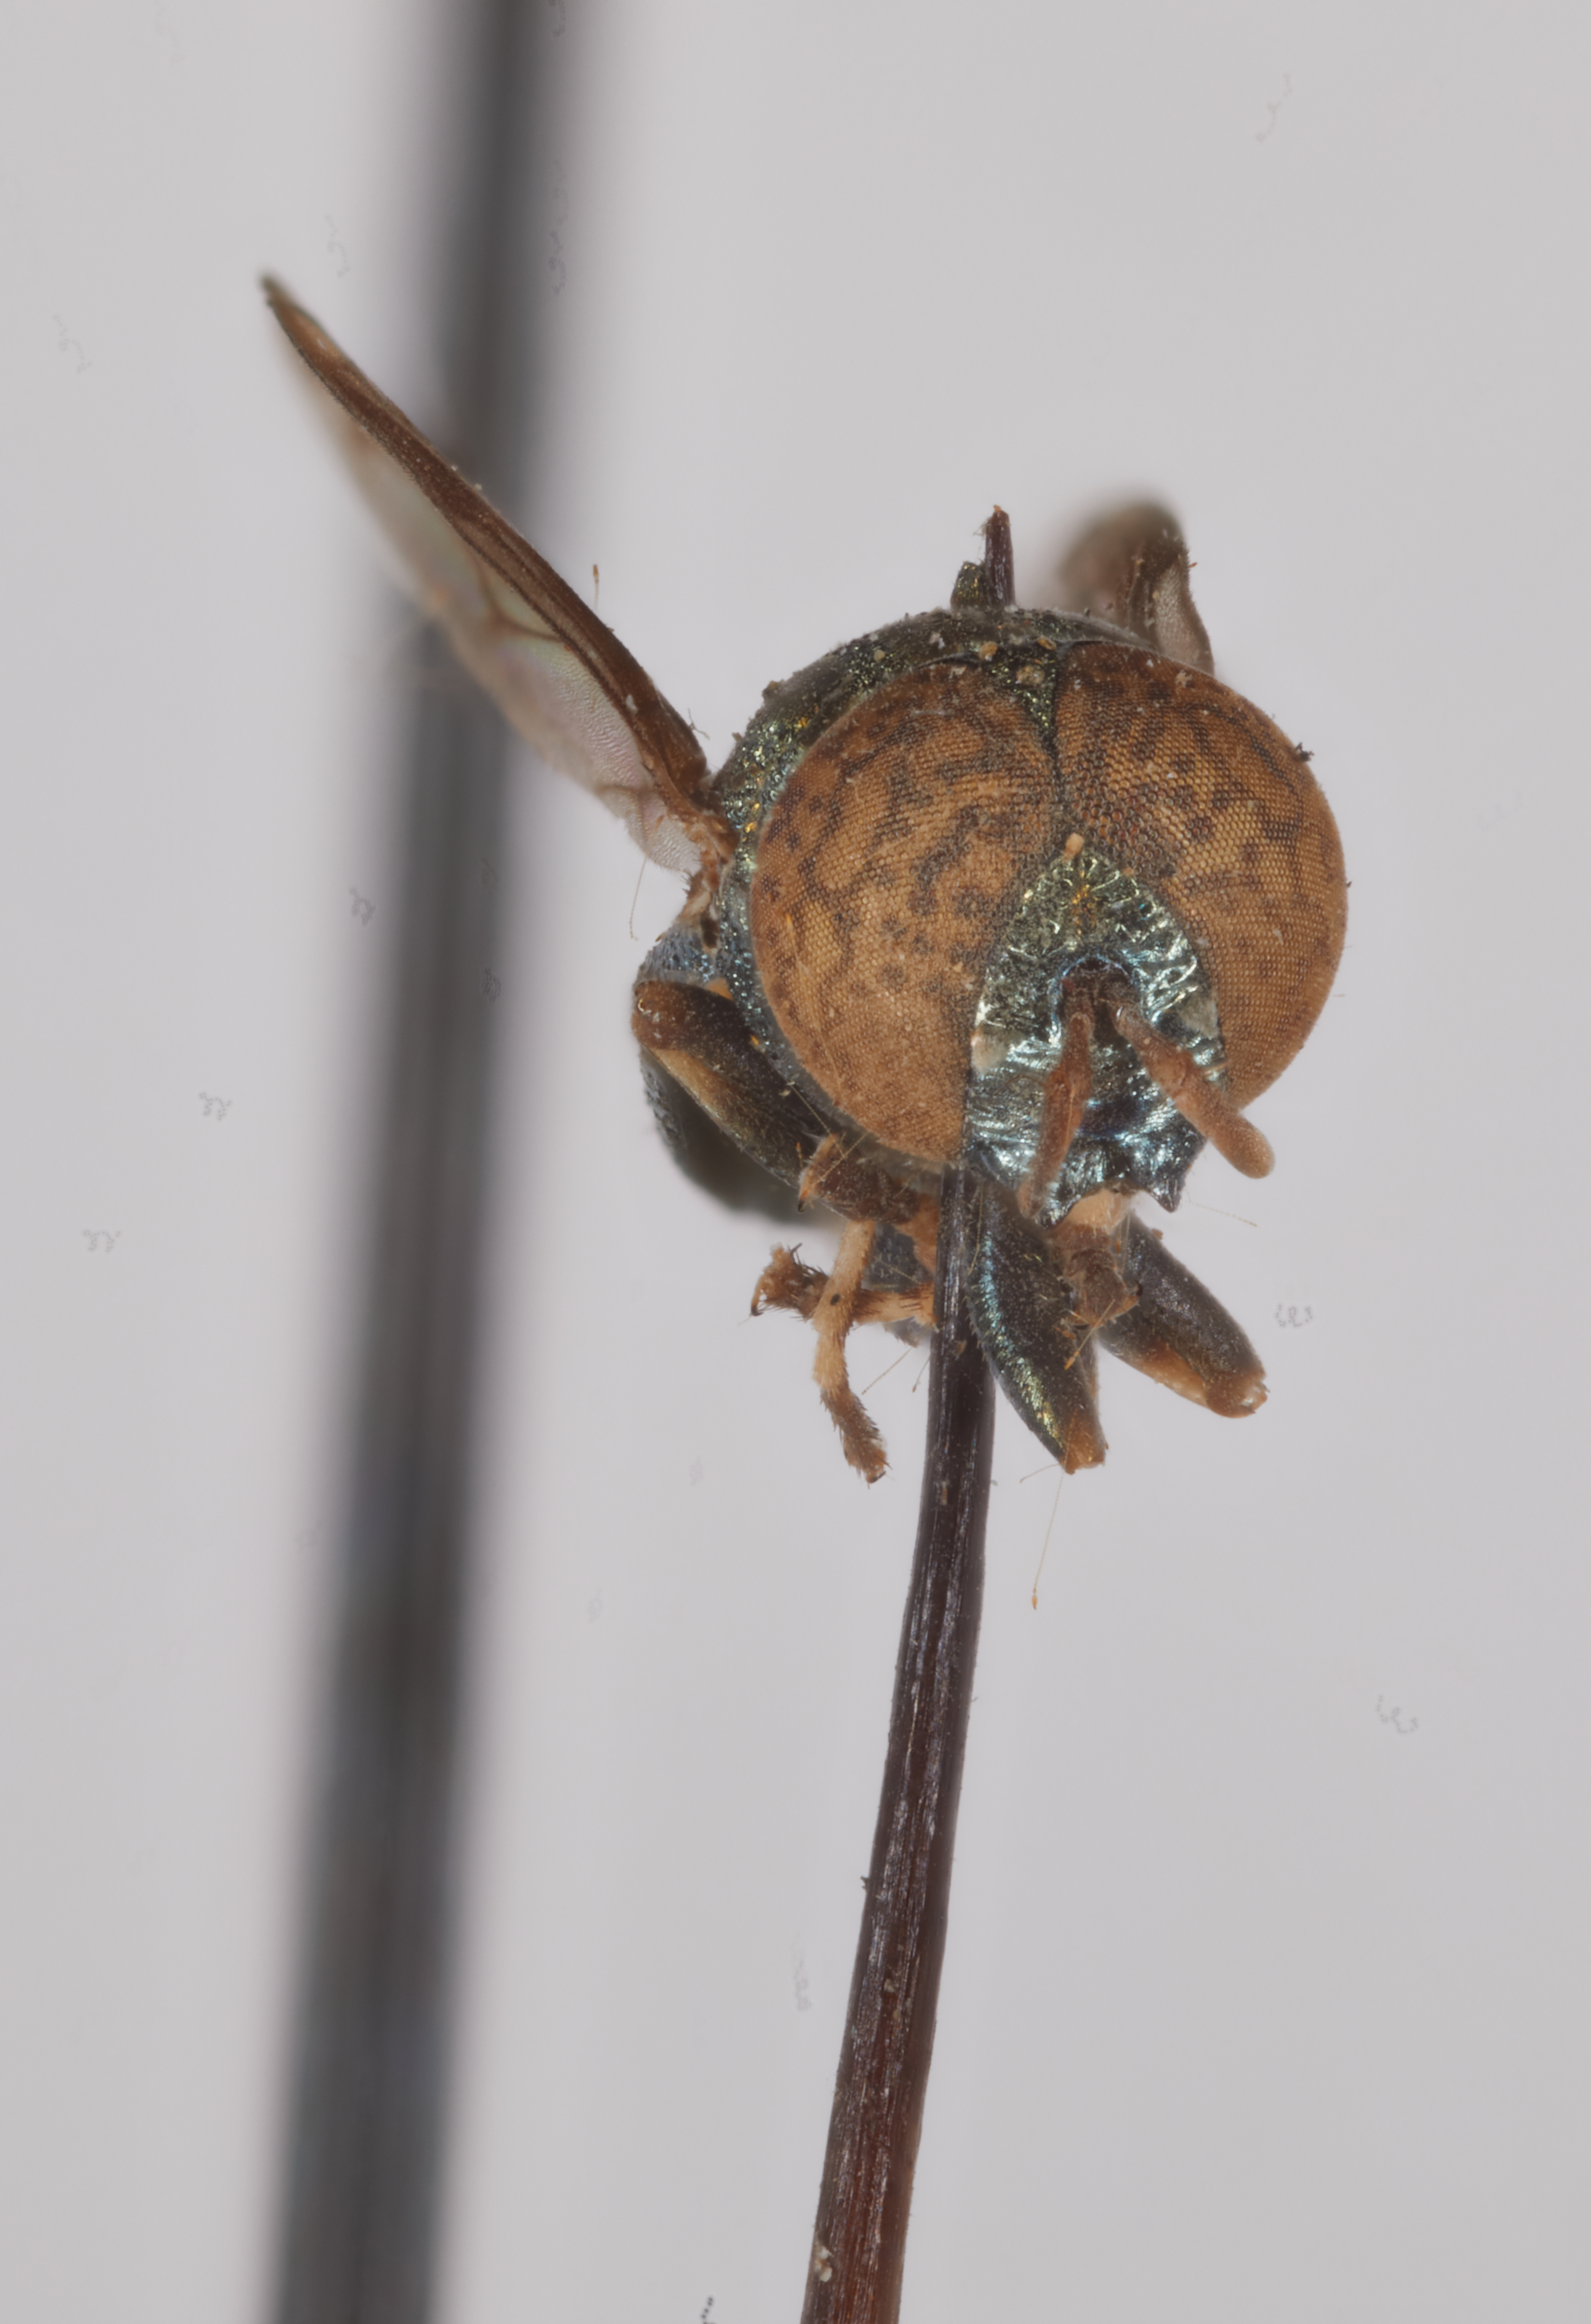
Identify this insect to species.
Chrysogaster shannoni
